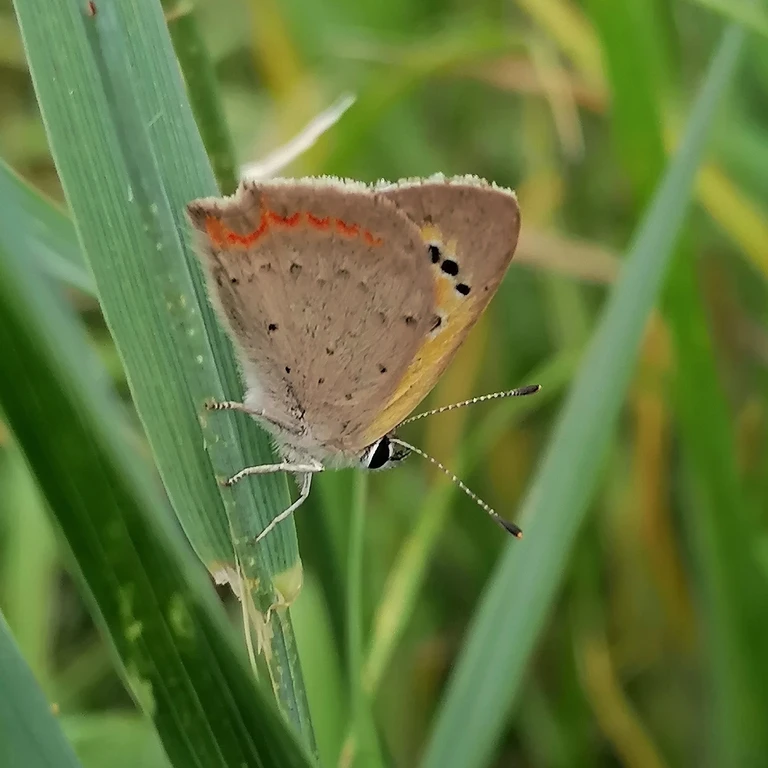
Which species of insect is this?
Lycaena phlaeas
